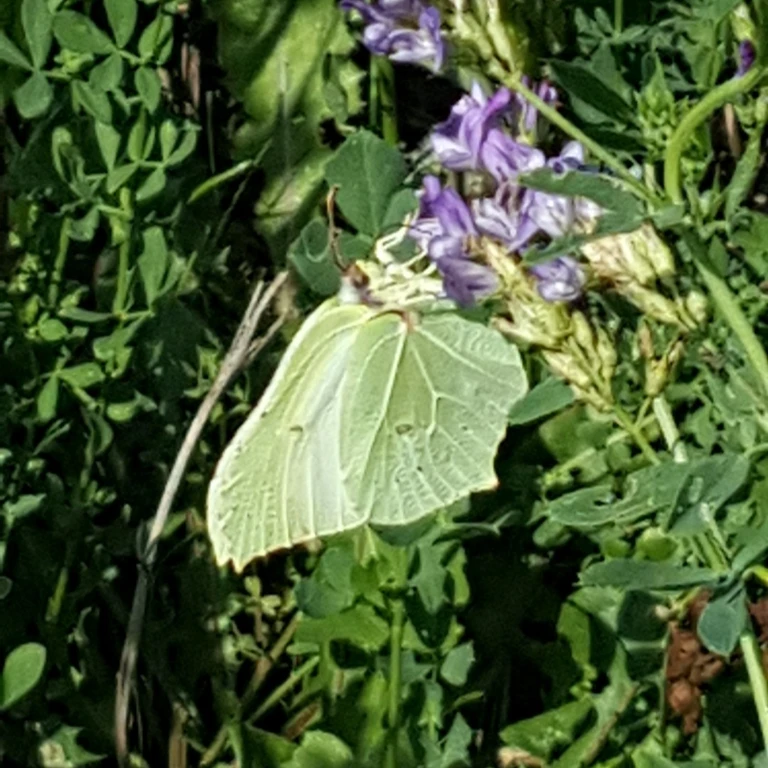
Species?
Gonepteryx rhamni
